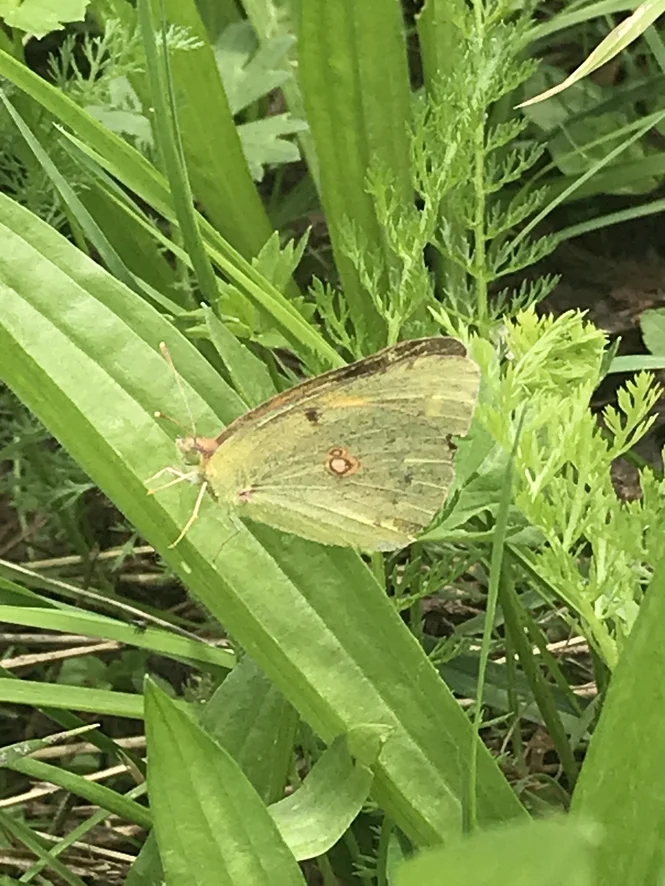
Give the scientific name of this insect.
Colias croceus
